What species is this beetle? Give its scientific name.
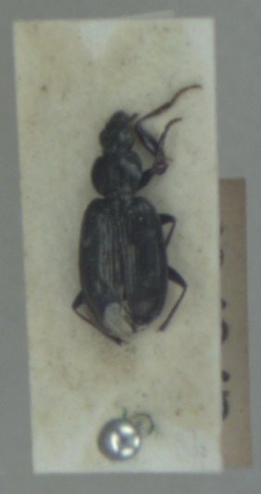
Agonum gracile
